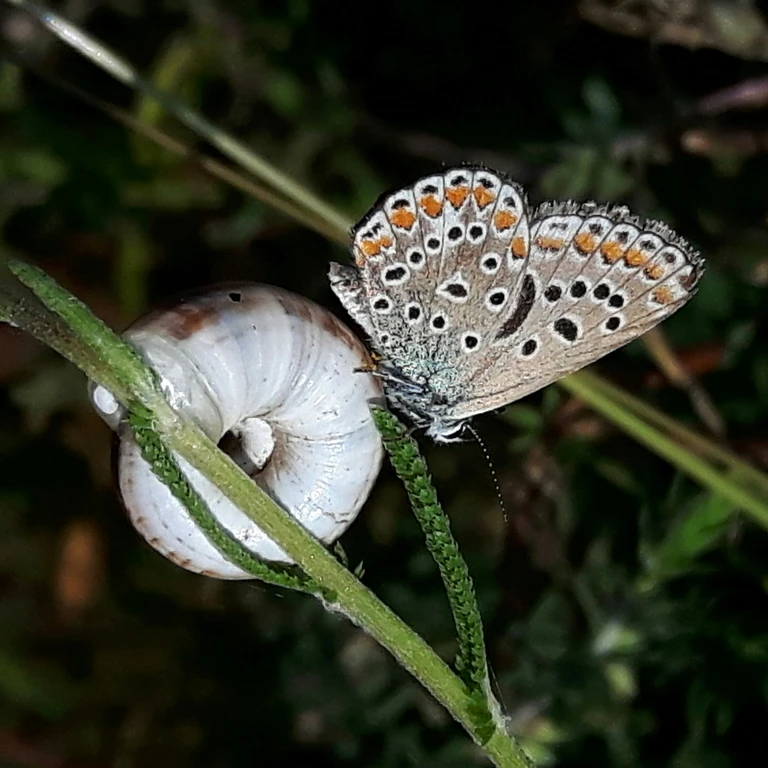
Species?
Polyommatus icarus
